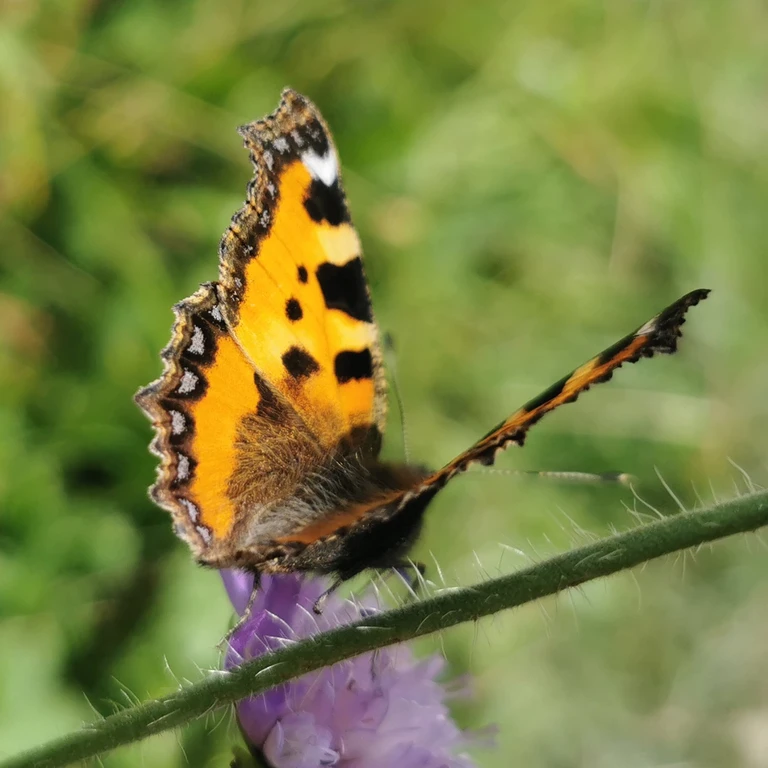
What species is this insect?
Aglais urticae
